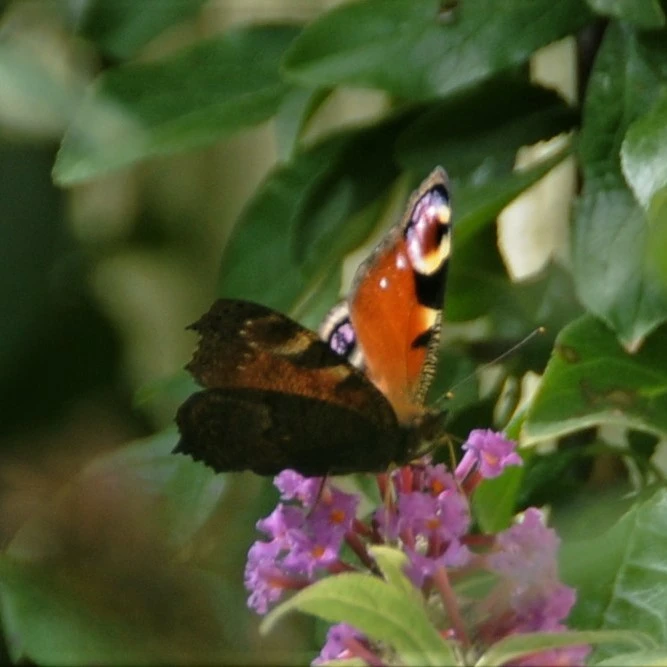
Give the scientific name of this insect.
Aglais io
